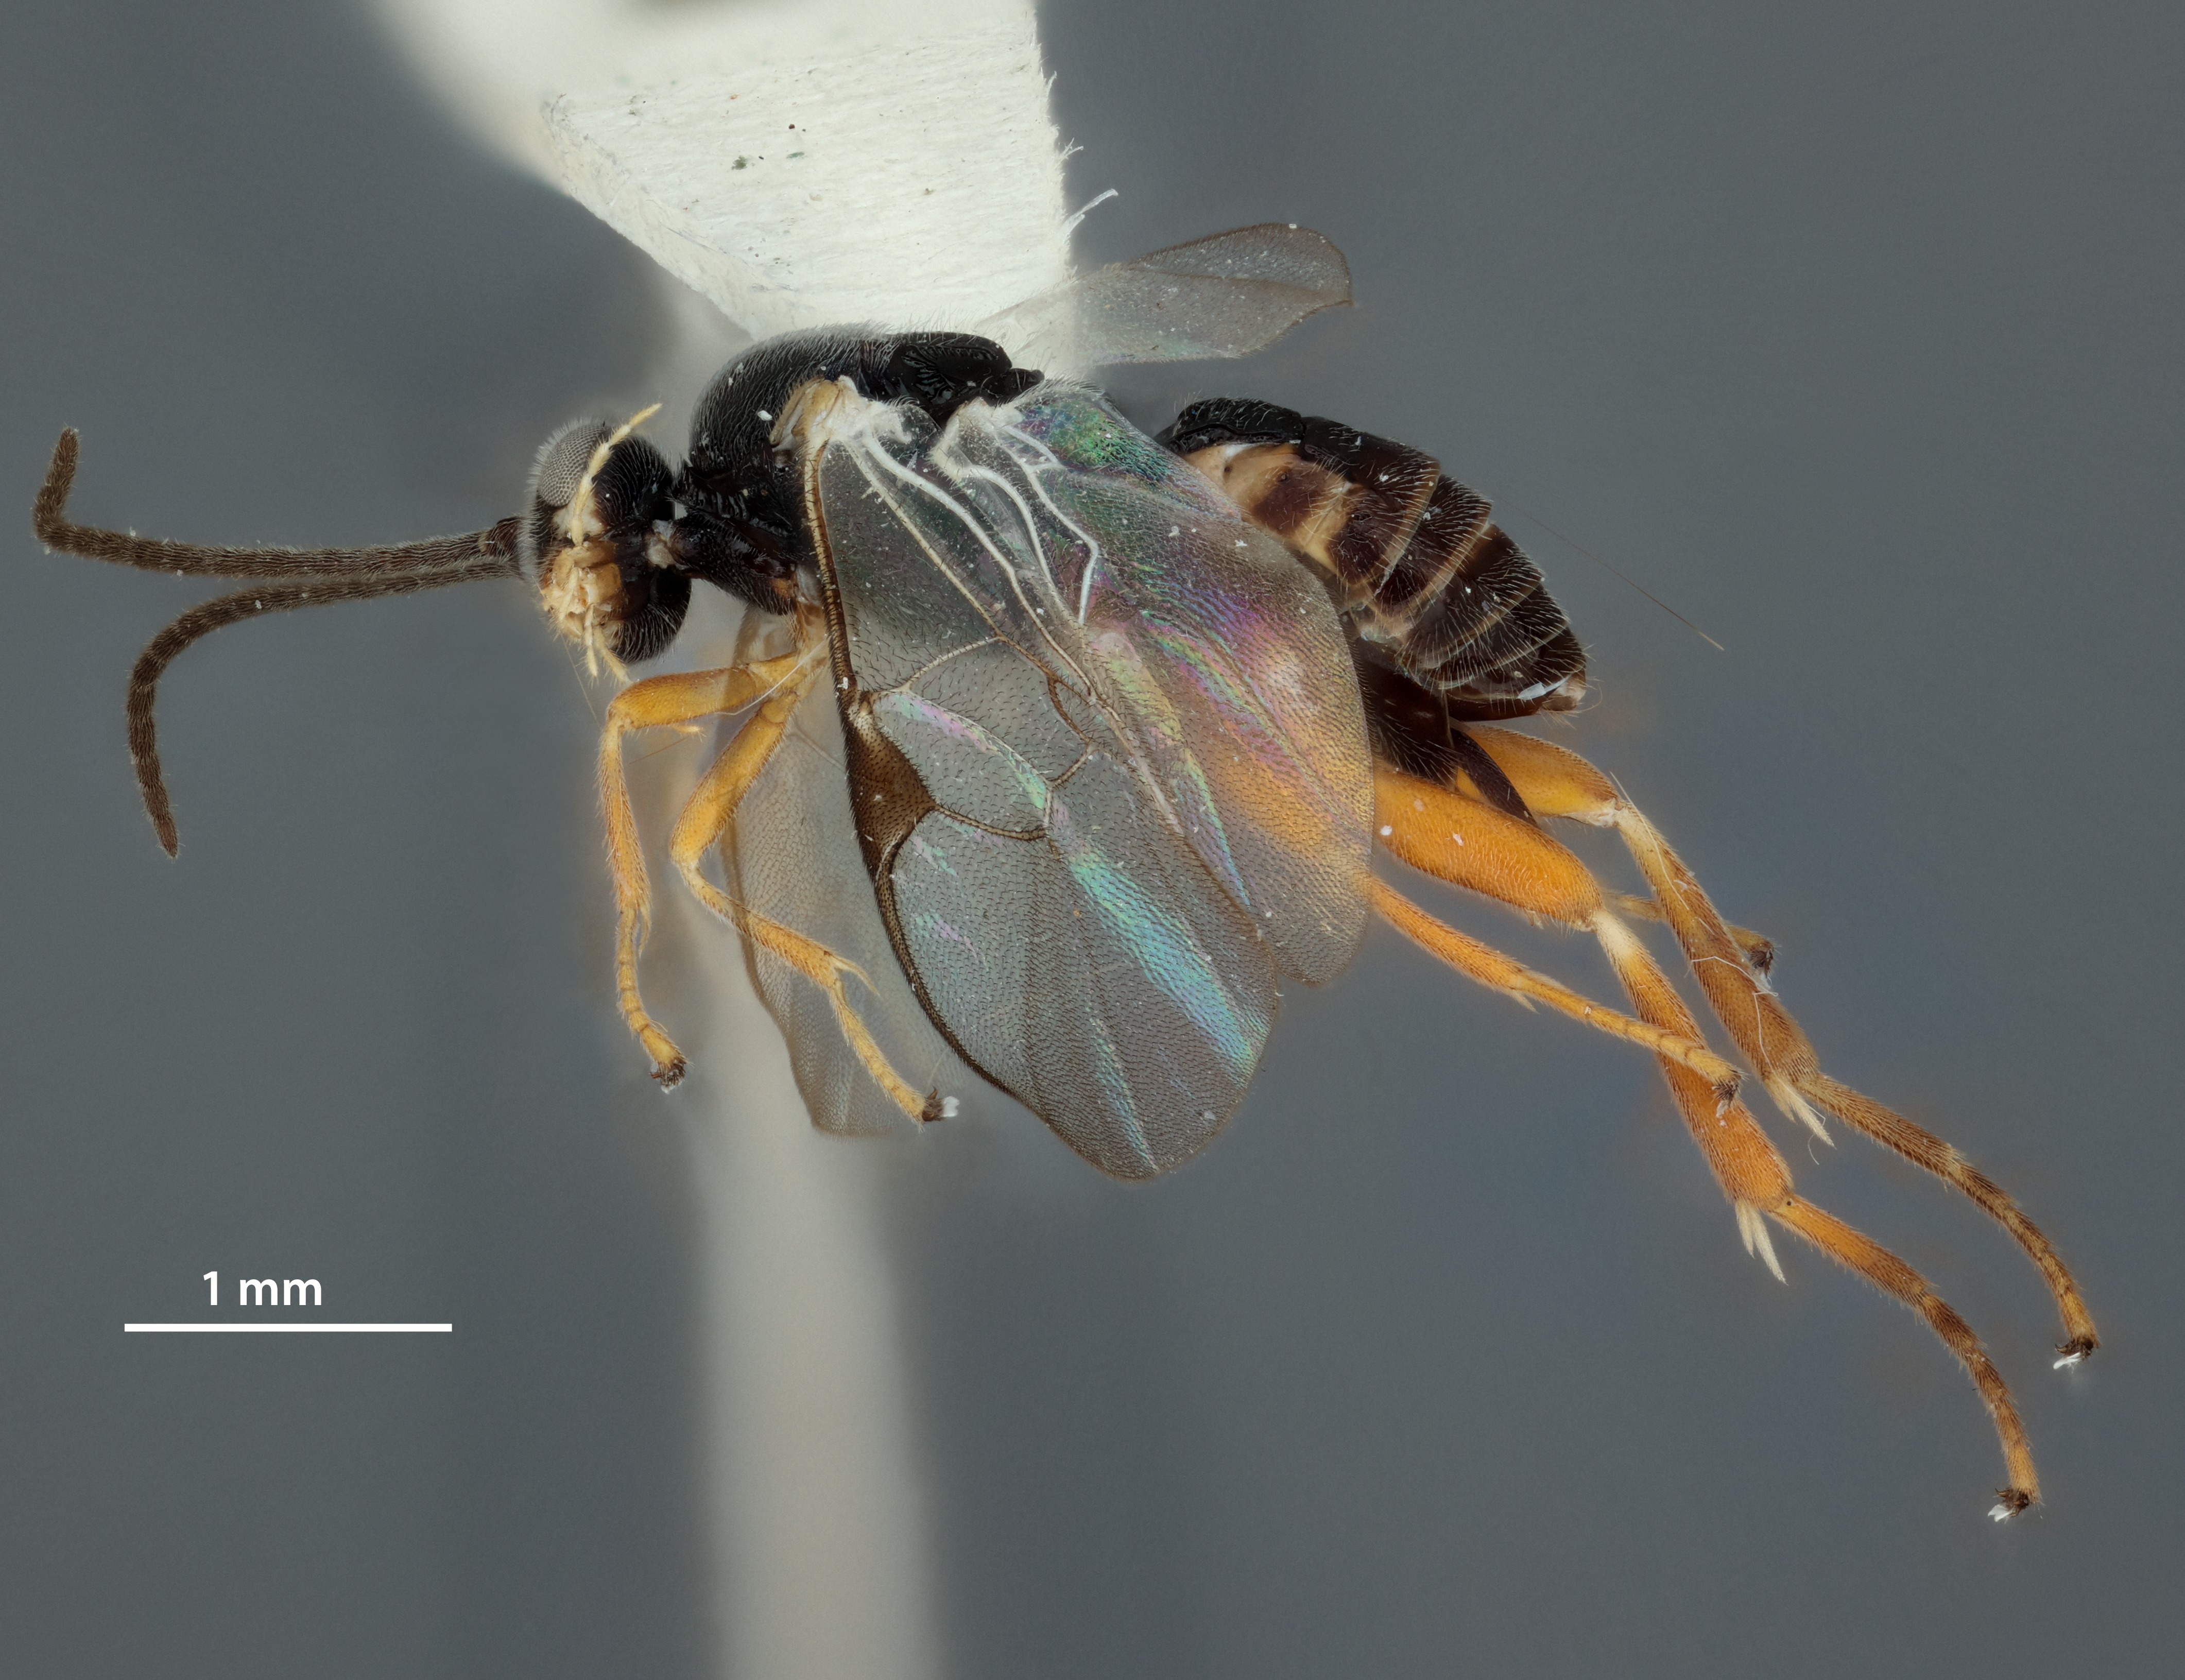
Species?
Alphomelon winniewertzae
